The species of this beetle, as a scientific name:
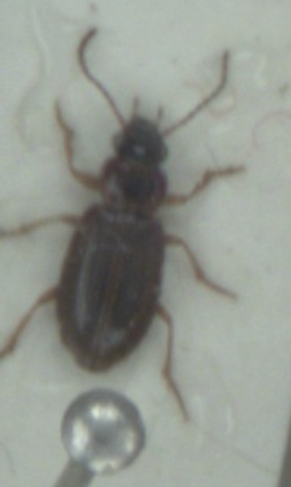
Dicheirotrichus placidus
